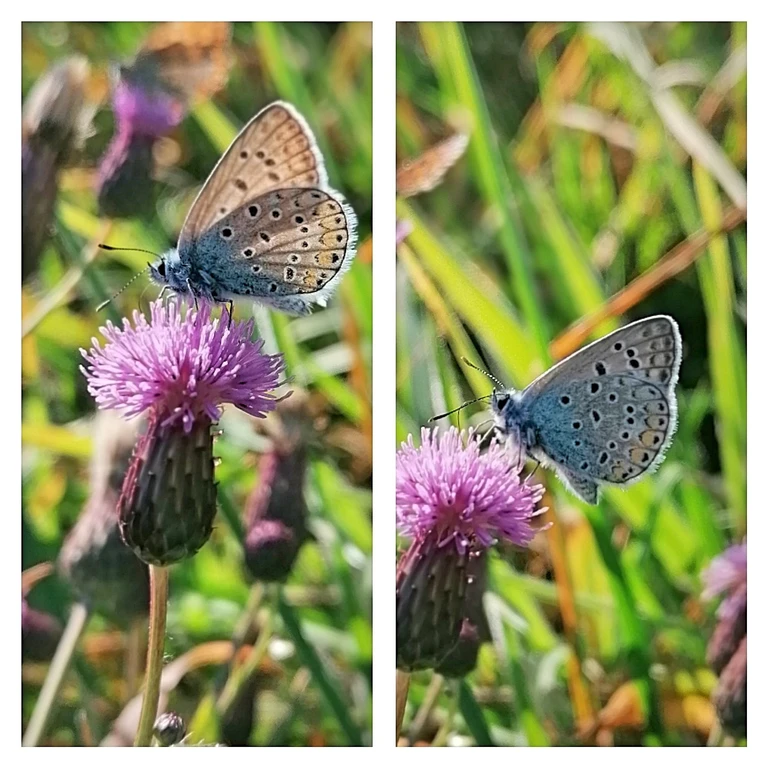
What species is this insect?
Polyommatus icarus
